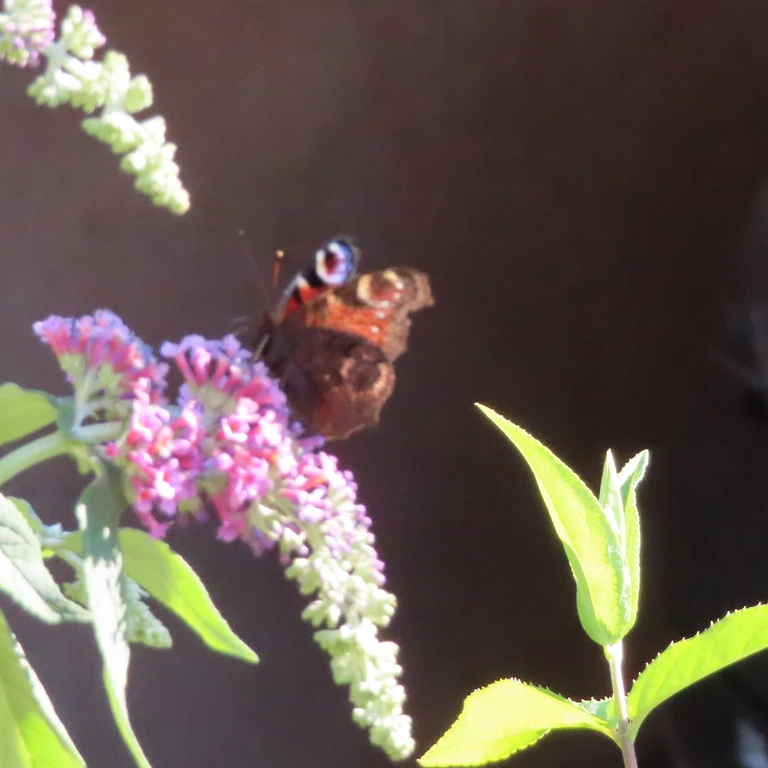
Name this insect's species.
Aglais io
